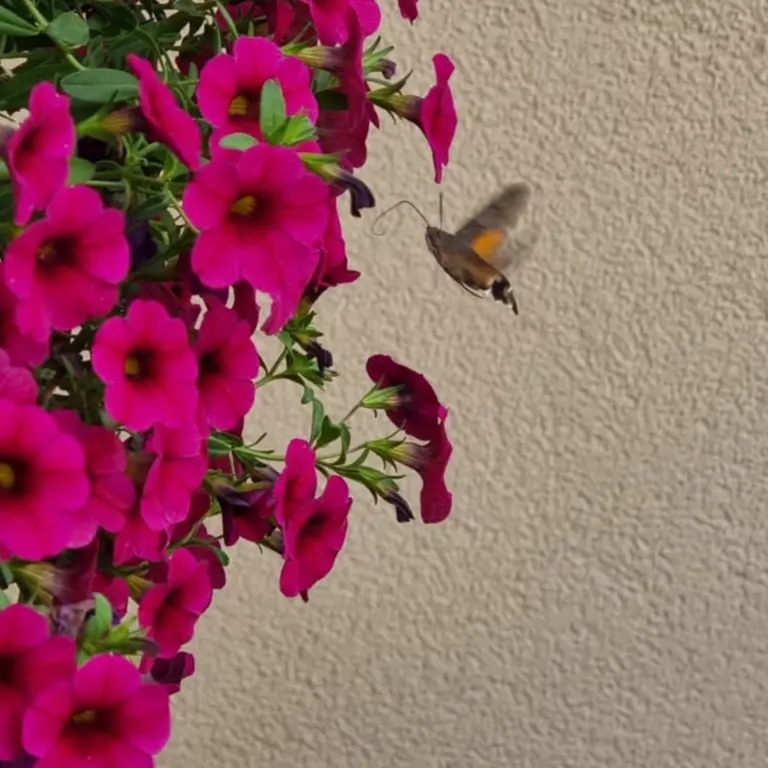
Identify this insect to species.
Macroglossum stellatarum
